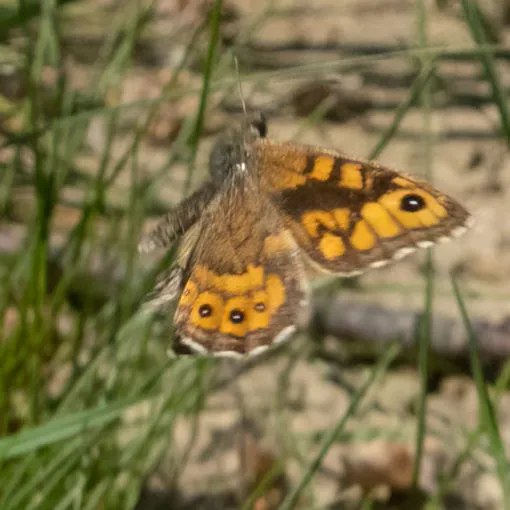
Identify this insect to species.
Lasiommata megera (also Pararge megera)
